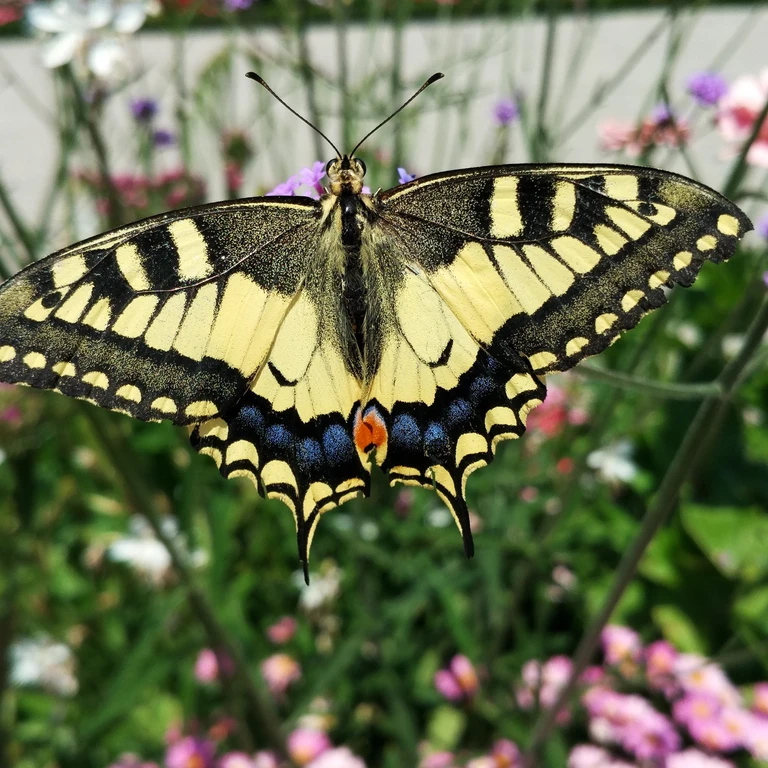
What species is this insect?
Papilio machaon
